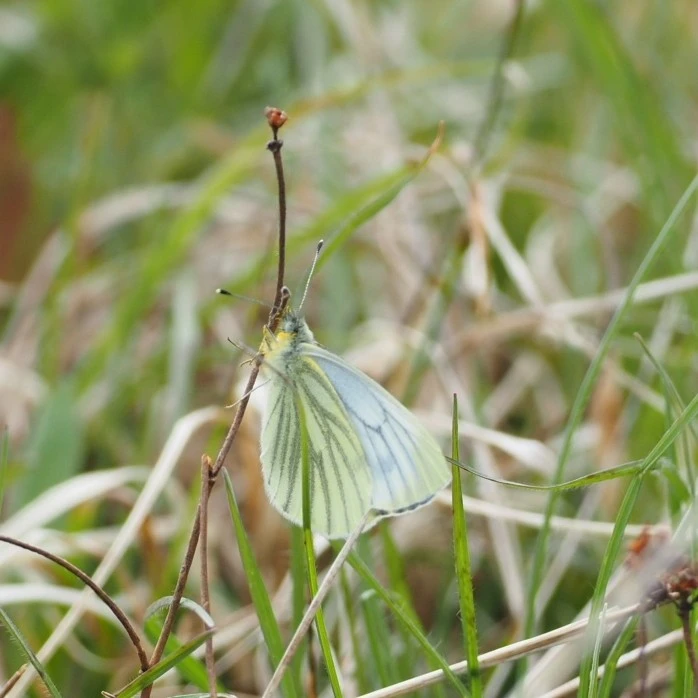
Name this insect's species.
Pieris napi
